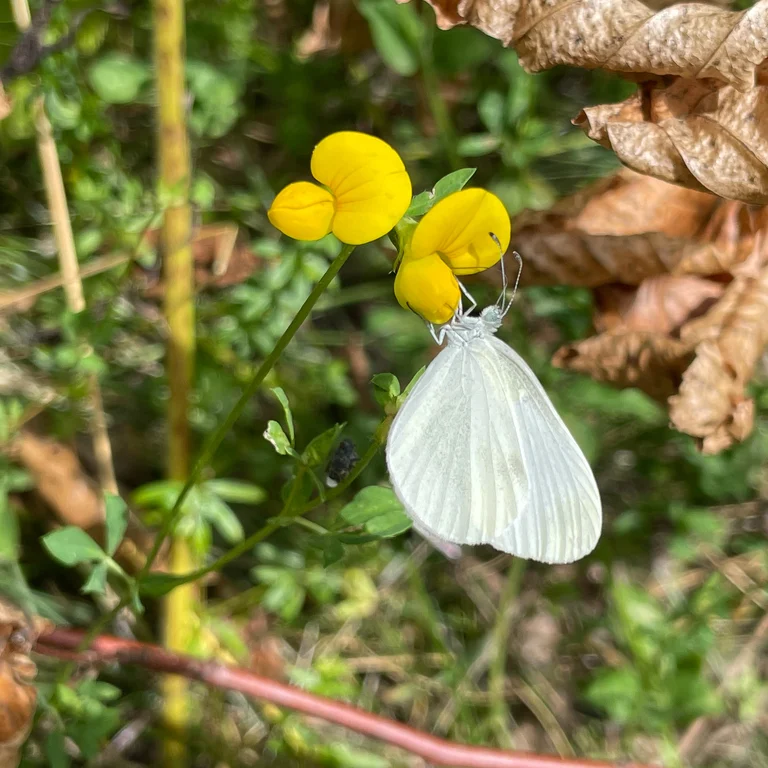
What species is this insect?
Leptidea sinapis/juvernica
